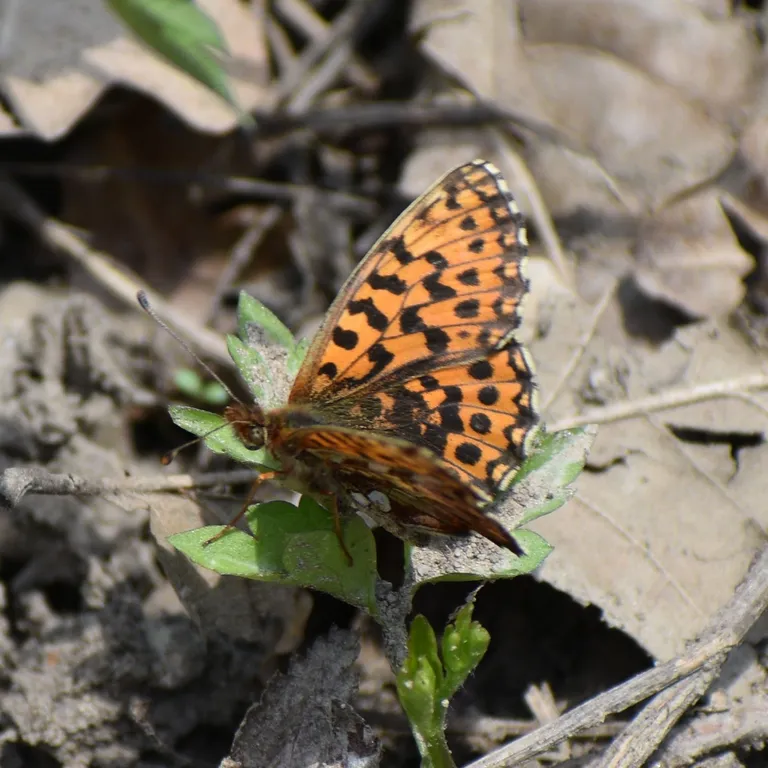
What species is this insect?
Boloria dia
